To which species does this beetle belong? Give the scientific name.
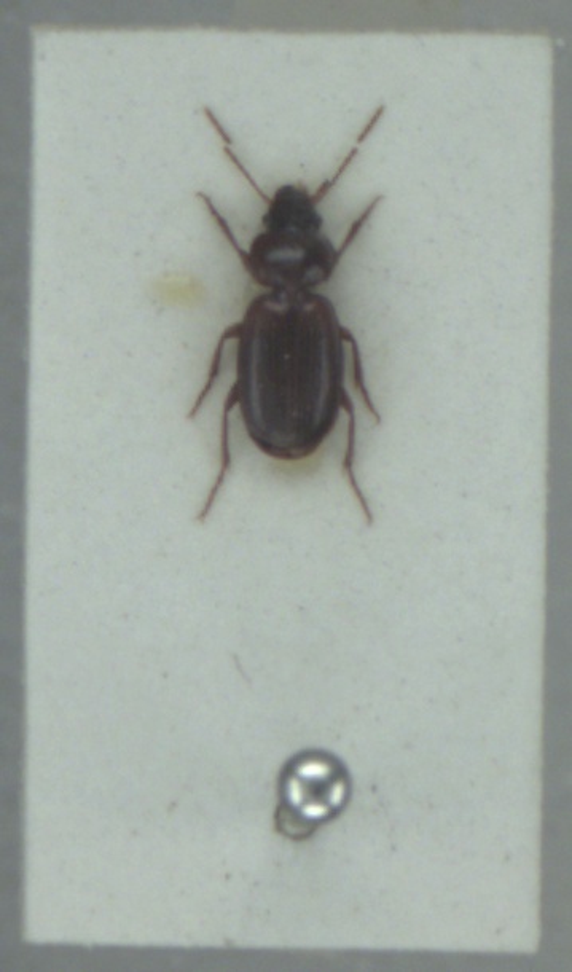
Masoreus wetterhallii
